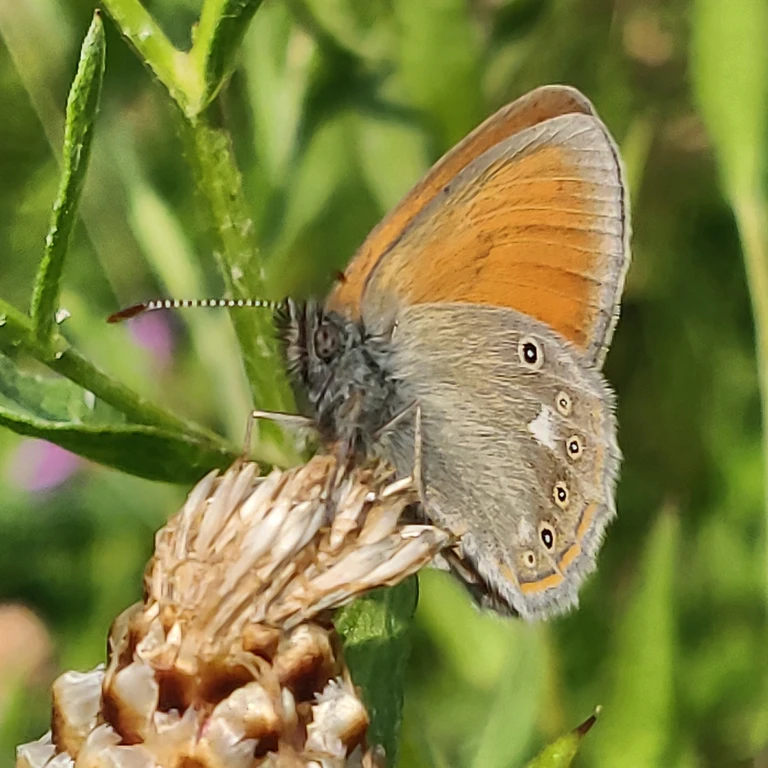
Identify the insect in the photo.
Coenonympha glycerion (also Coenonympha iphis)
